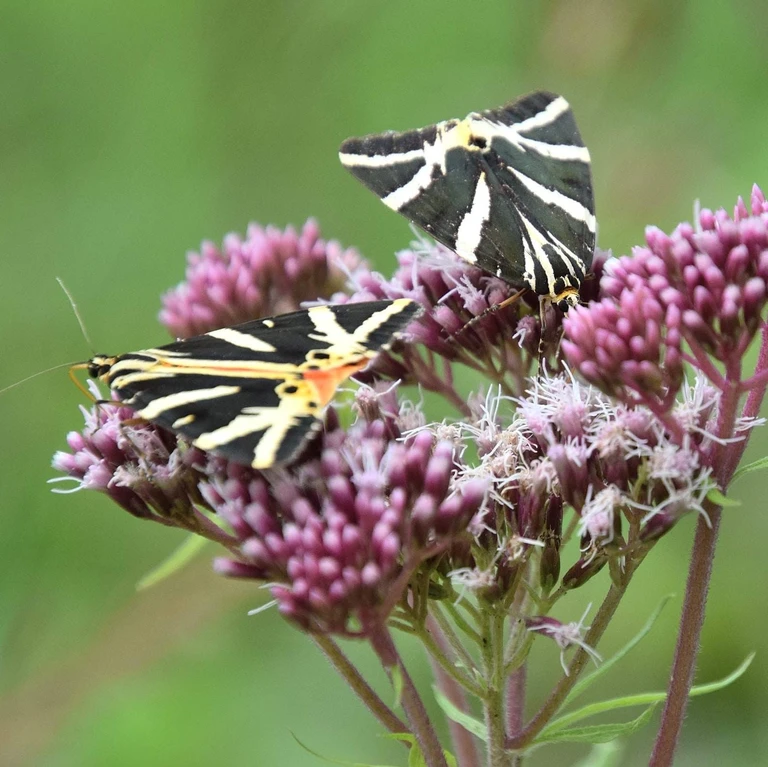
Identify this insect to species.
Euplagia quadripunctaria
